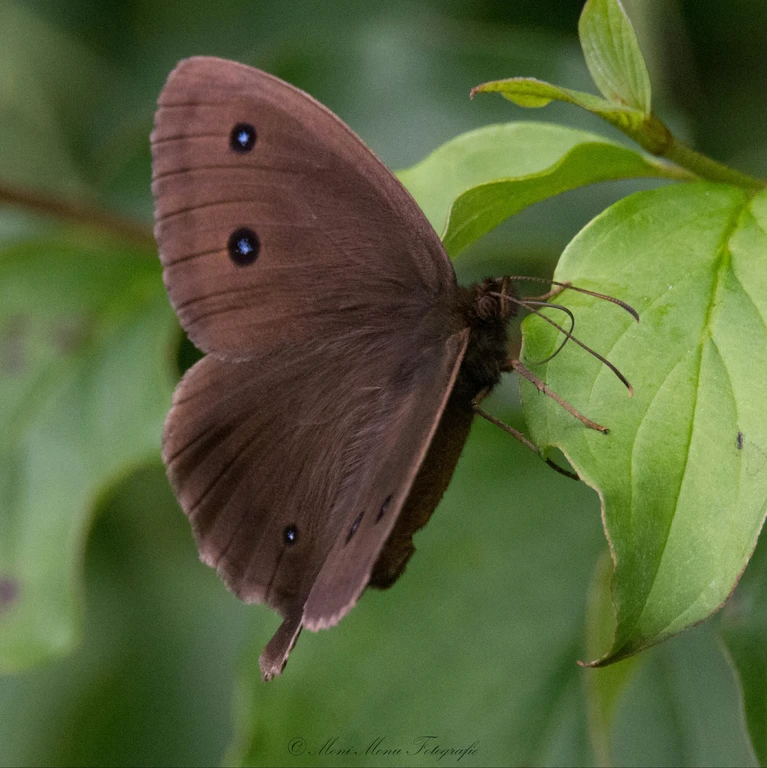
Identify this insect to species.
Minois dryas
